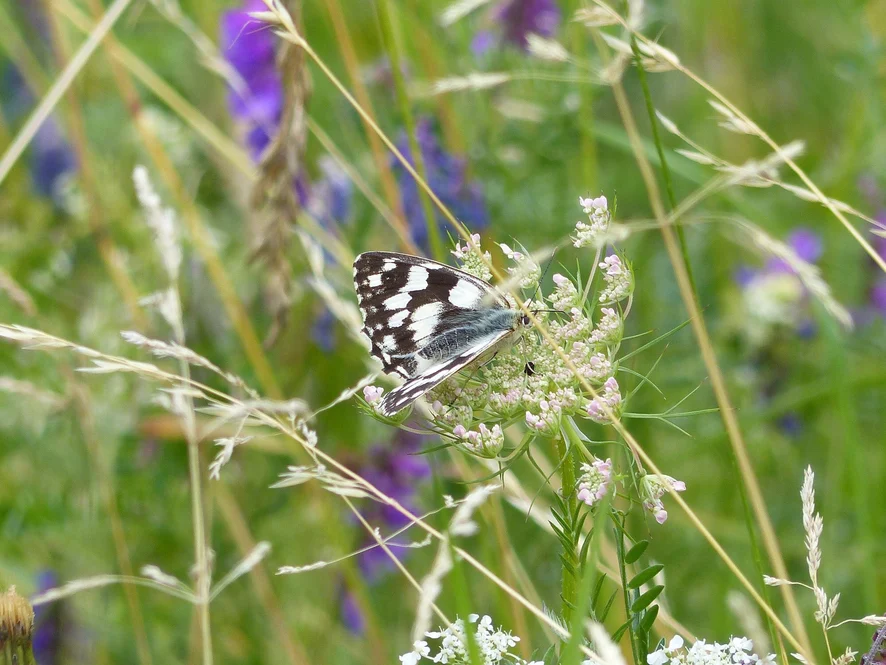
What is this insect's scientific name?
Melanargia galathea
